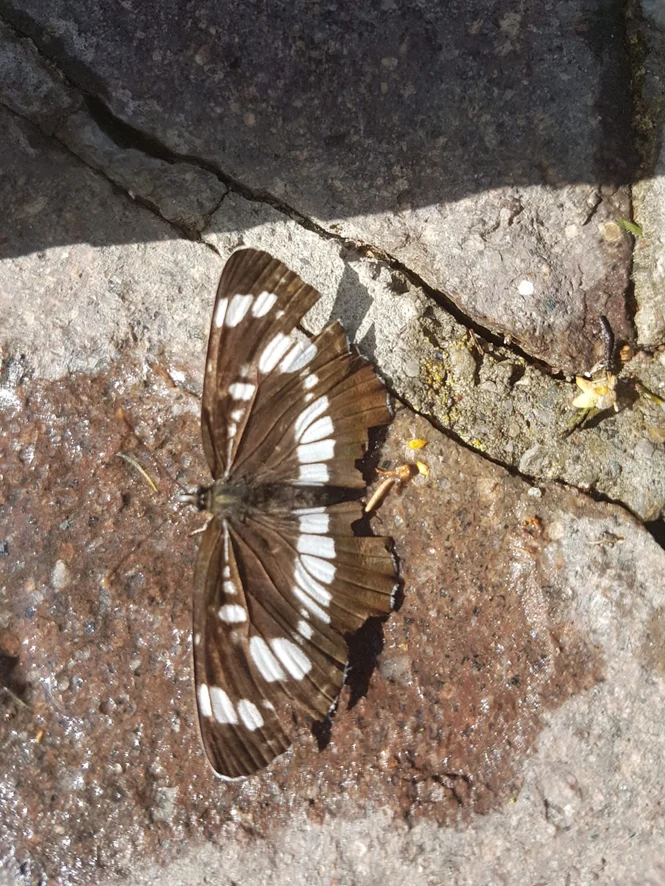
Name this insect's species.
Neptis rivularis
